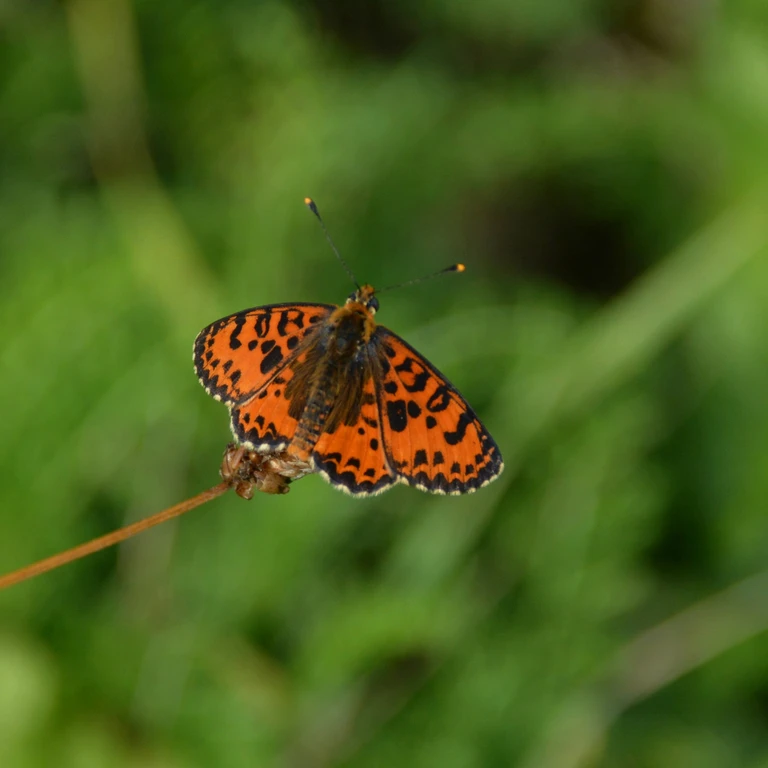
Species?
Melitaea didyma
